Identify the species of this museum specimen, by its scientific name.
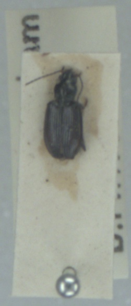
Bembidion prasinum
